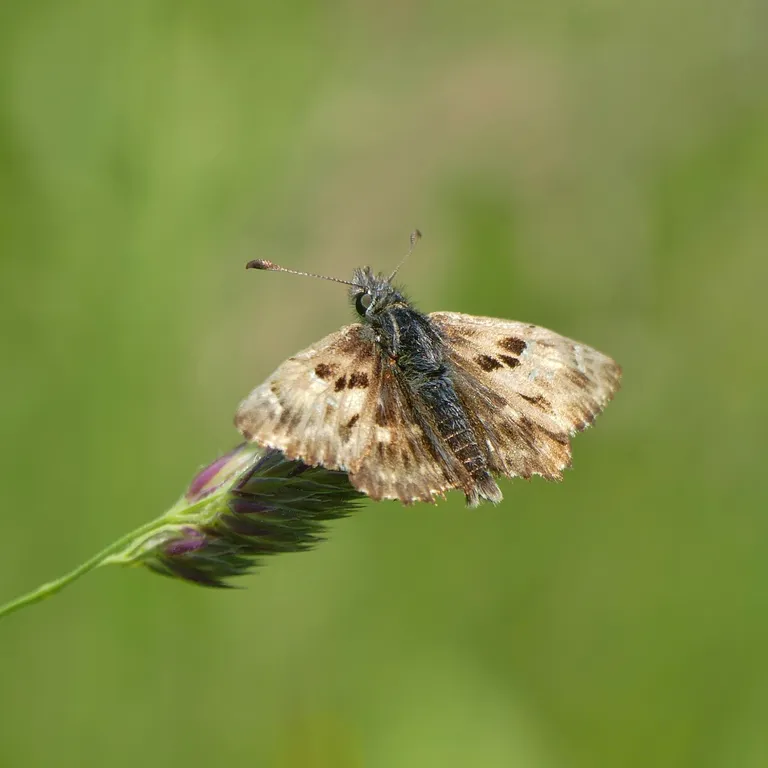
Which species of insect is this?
Carcharodus alceae
